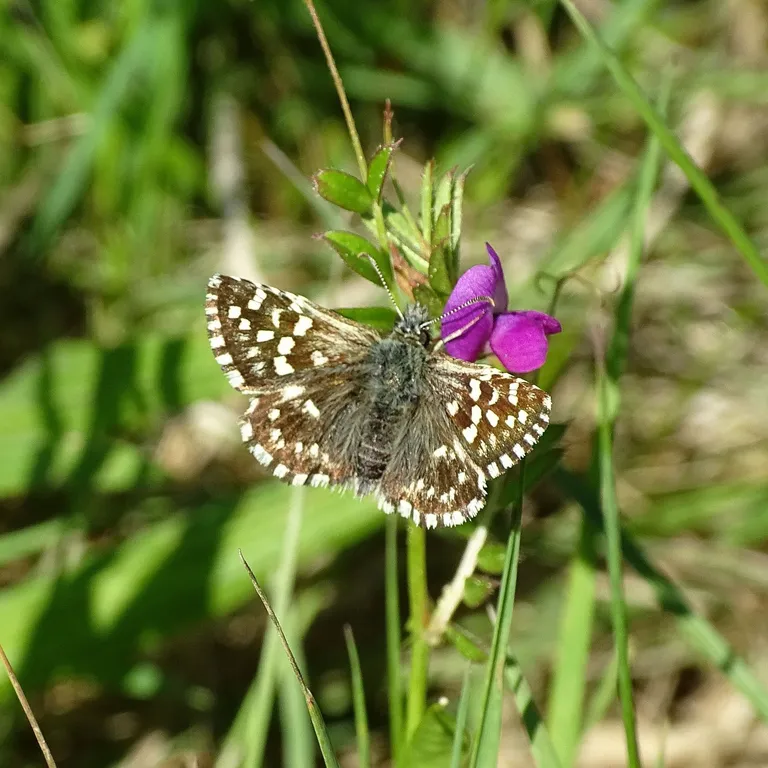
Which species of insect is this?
Pyrgus malvae
